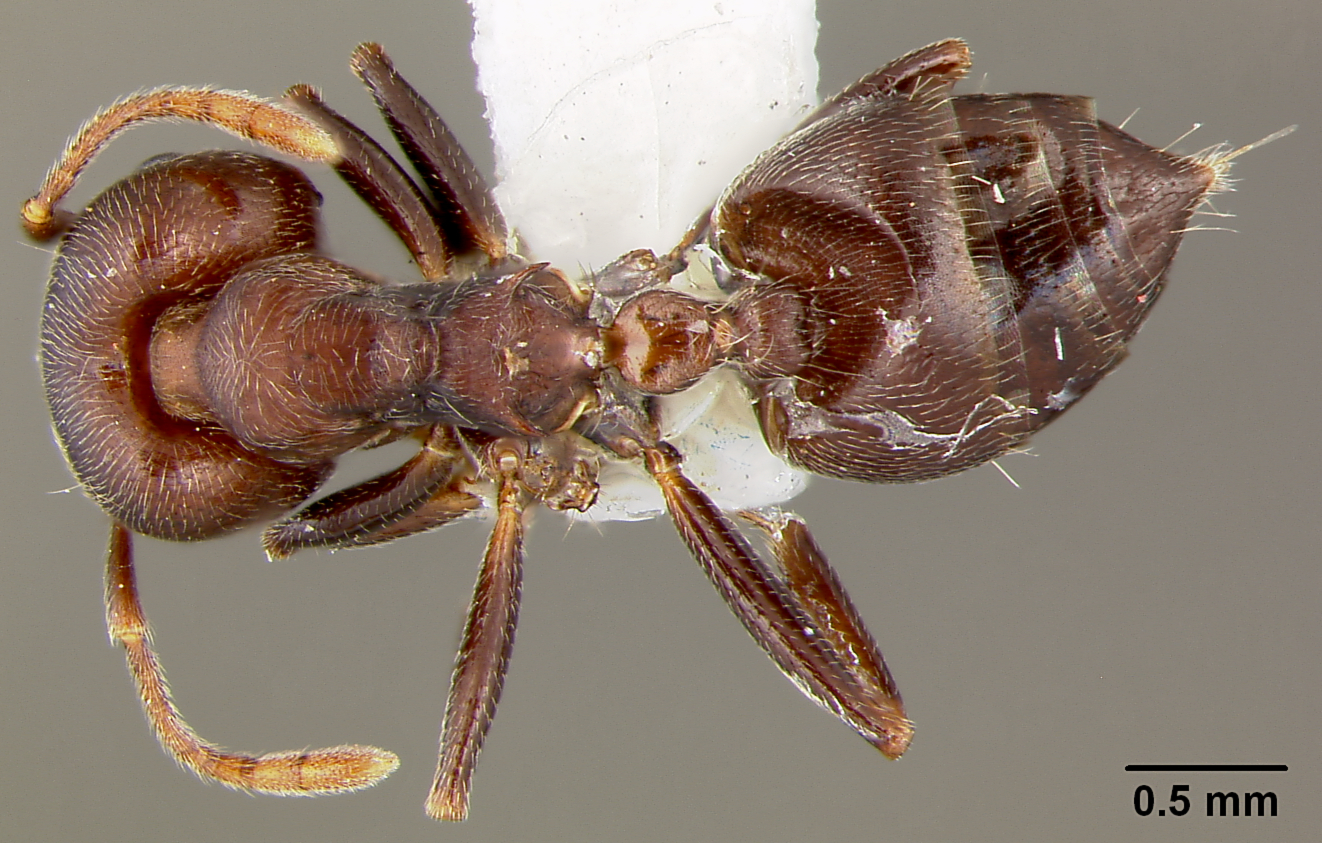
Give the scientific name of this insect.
Crematogaster africana
